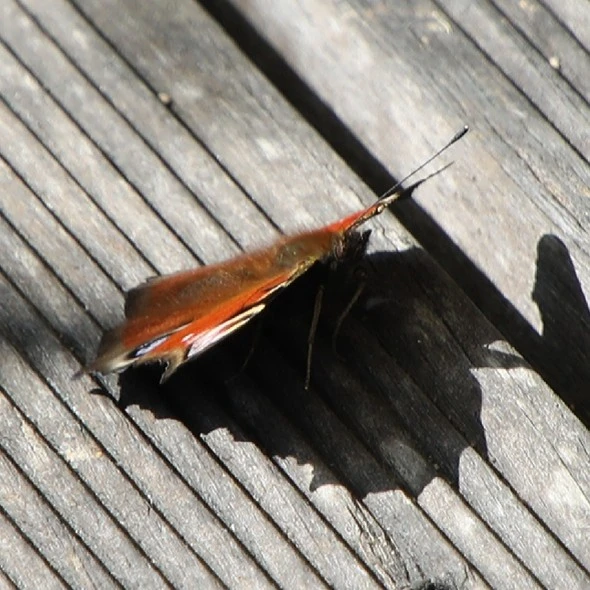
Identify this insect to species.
Aglais io
